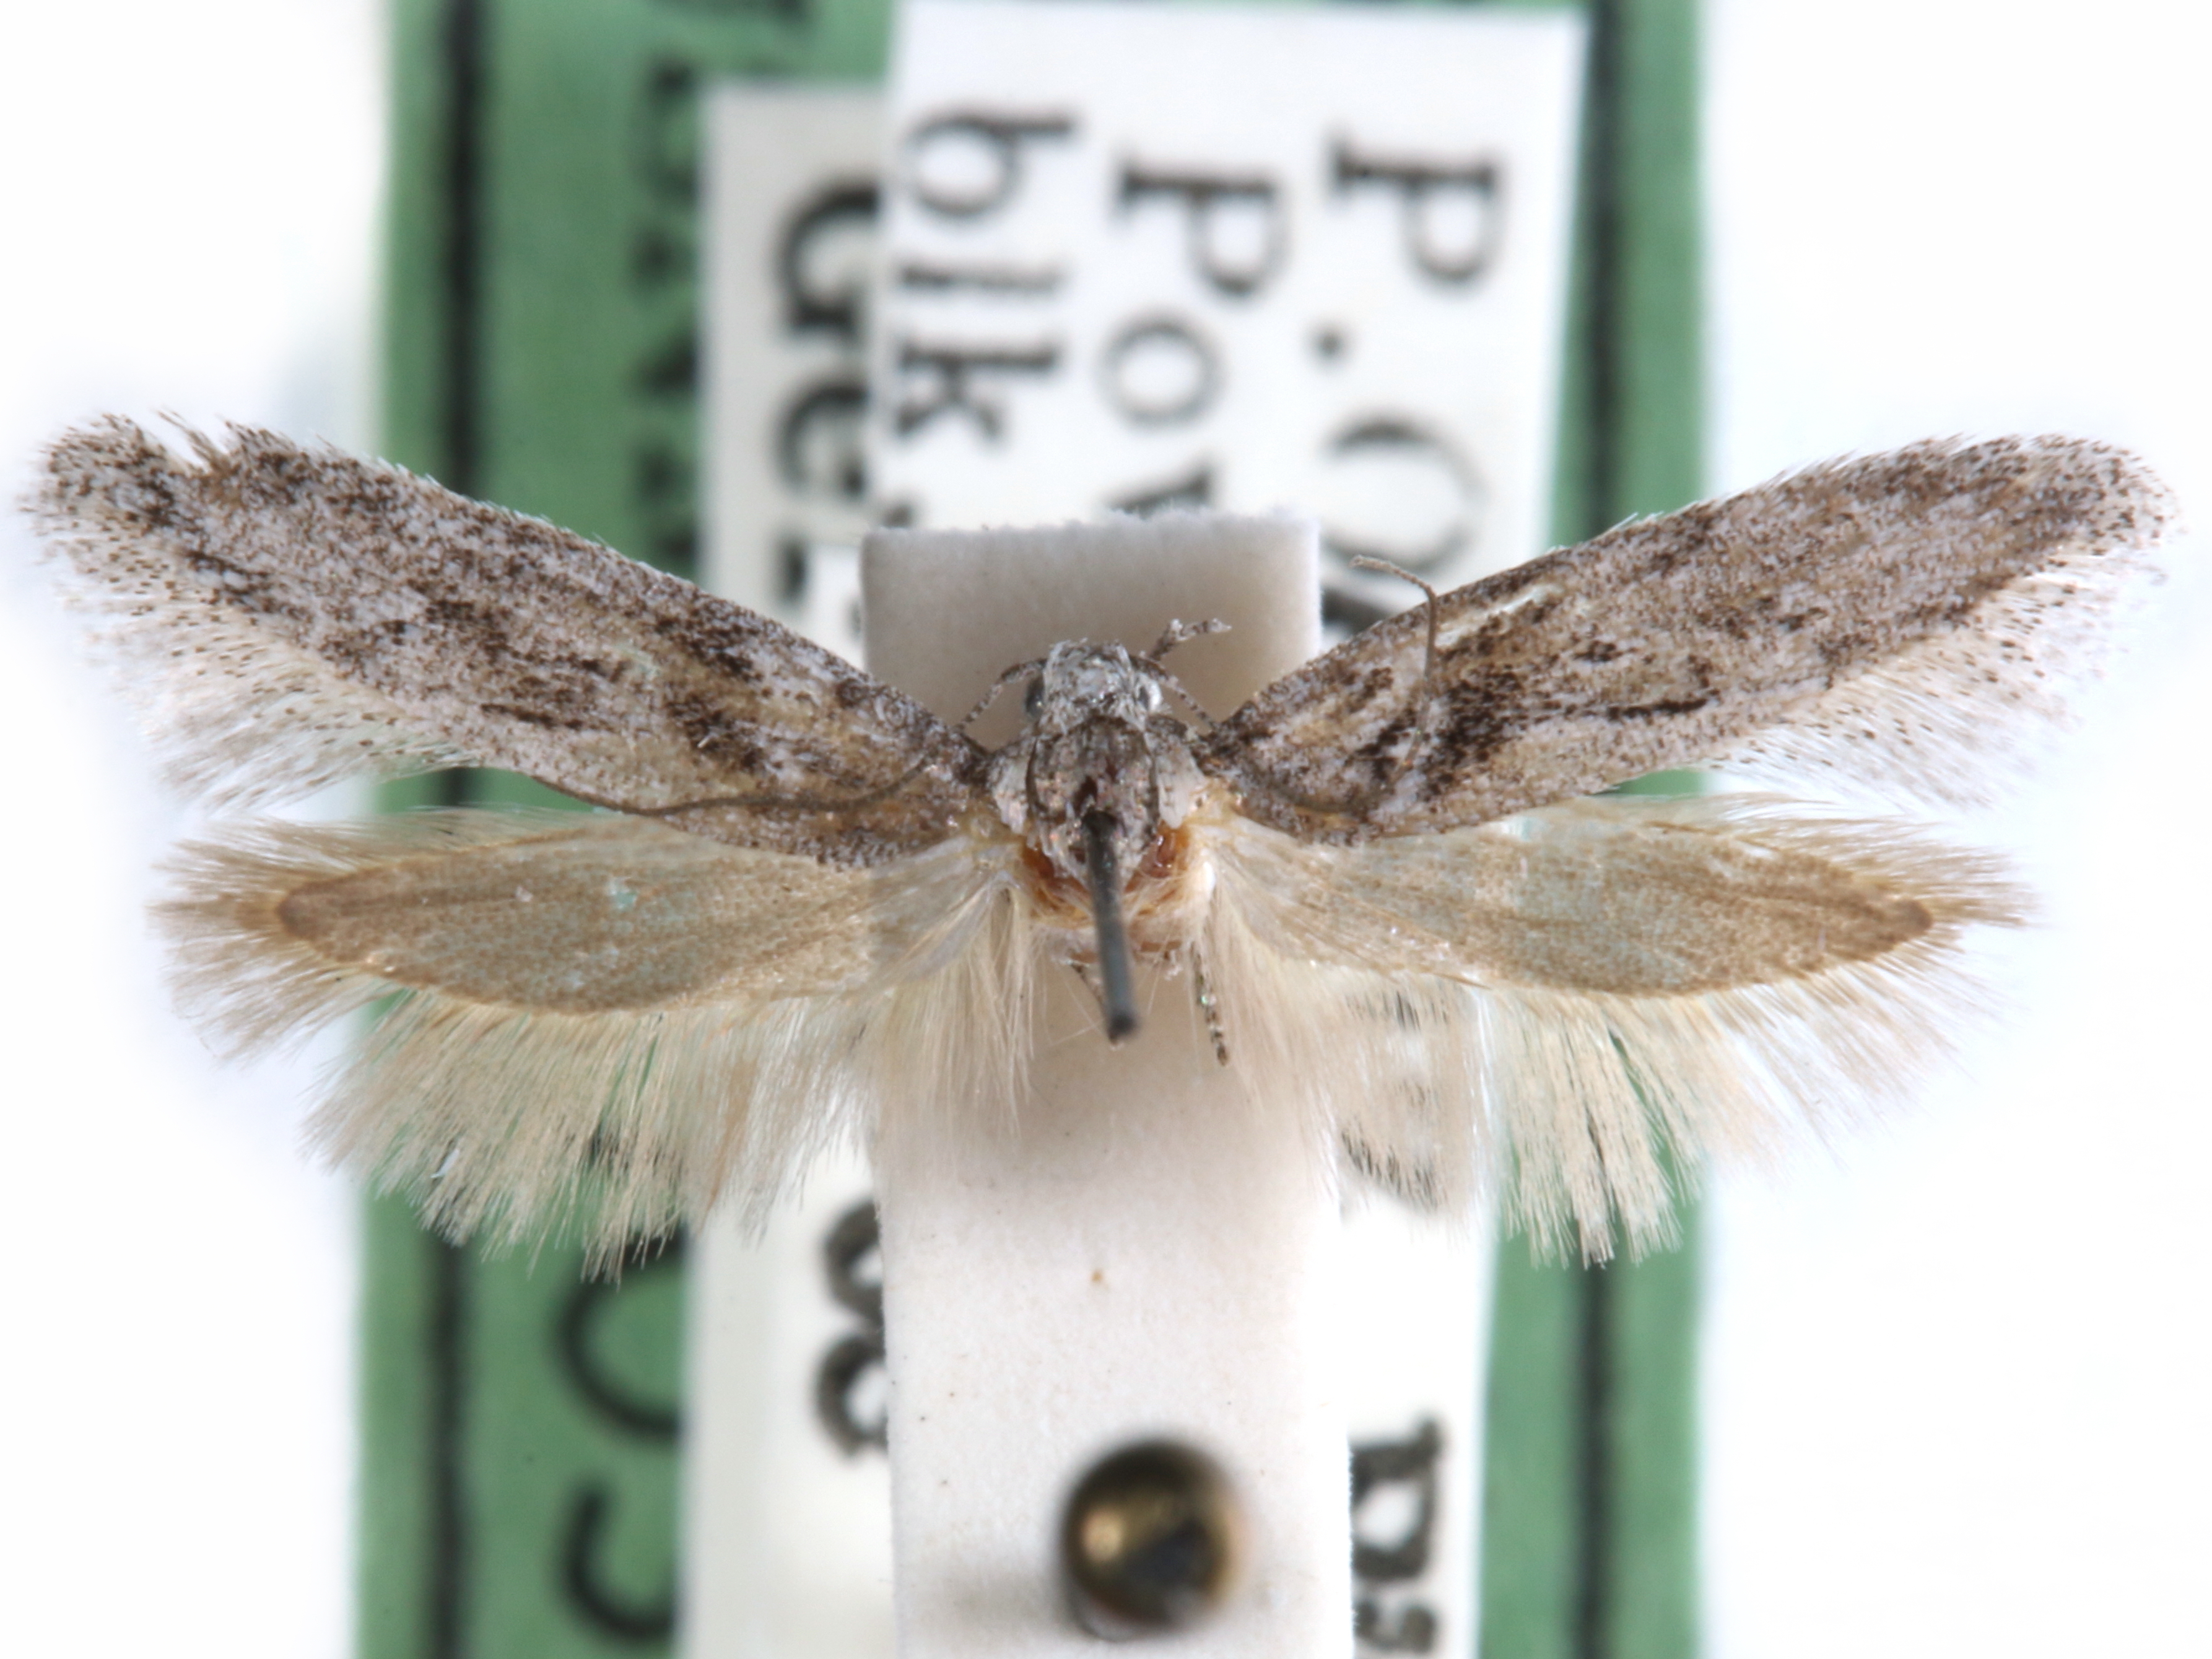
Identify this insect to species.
Anoncia loexya
